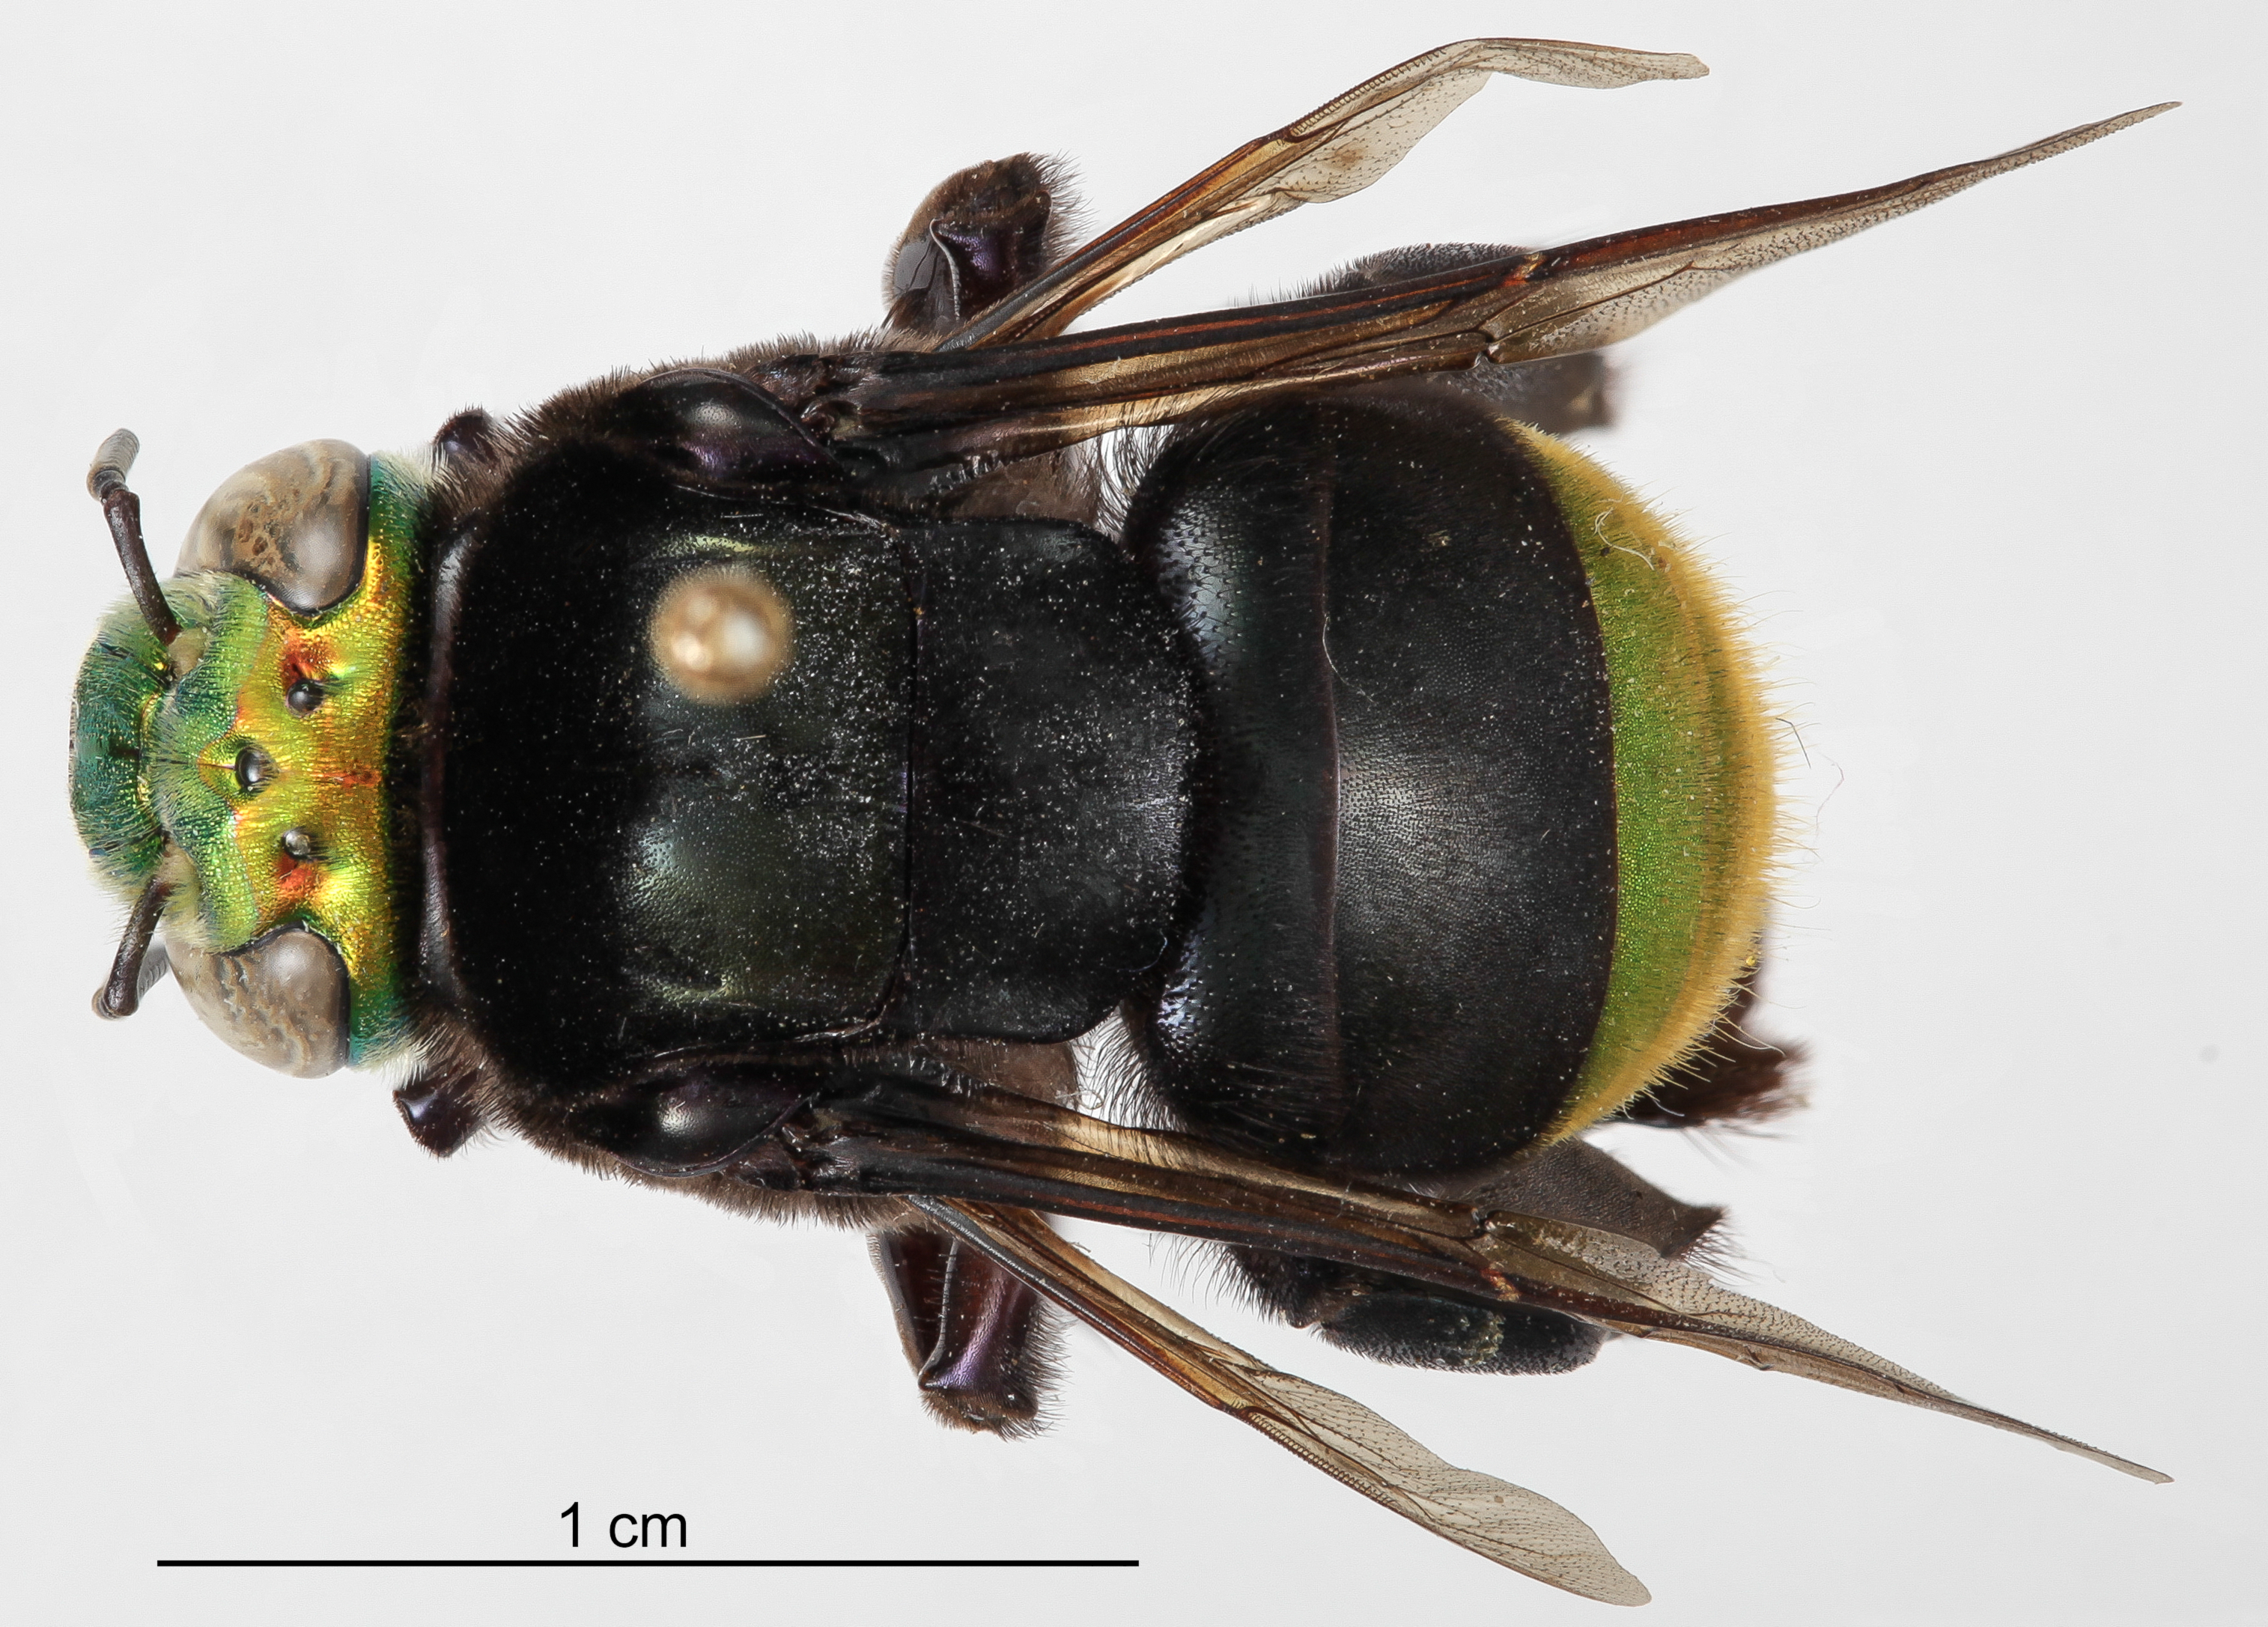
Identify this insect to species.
Eufriesea pulchra
